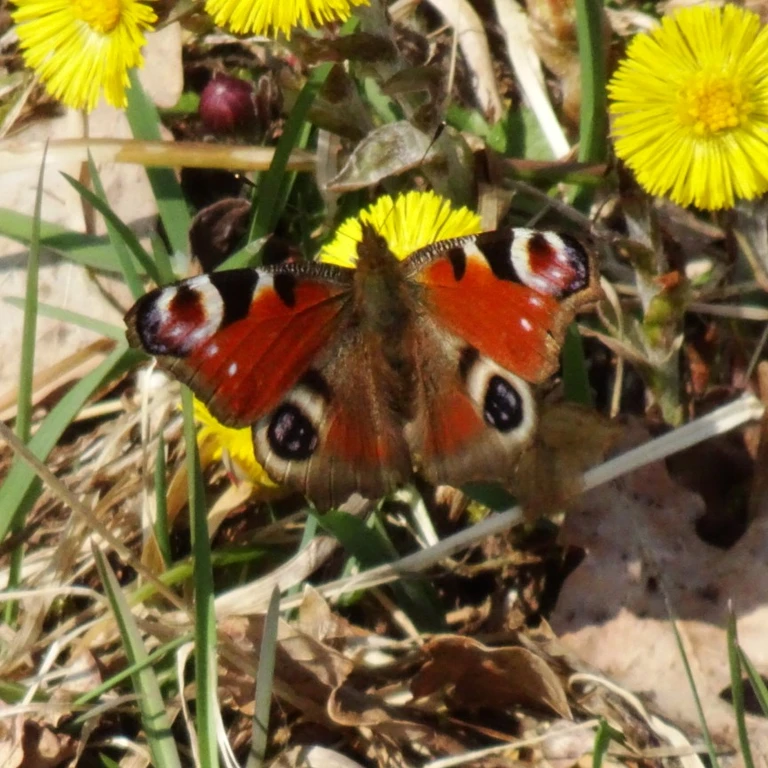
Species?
Aglais io
